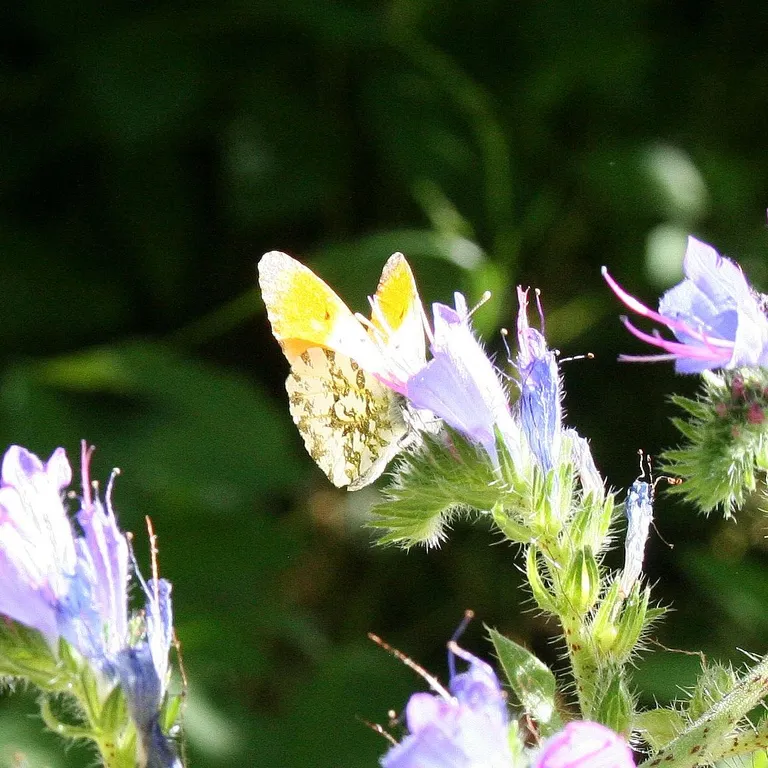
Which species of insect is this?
Anthocharis cardamines
